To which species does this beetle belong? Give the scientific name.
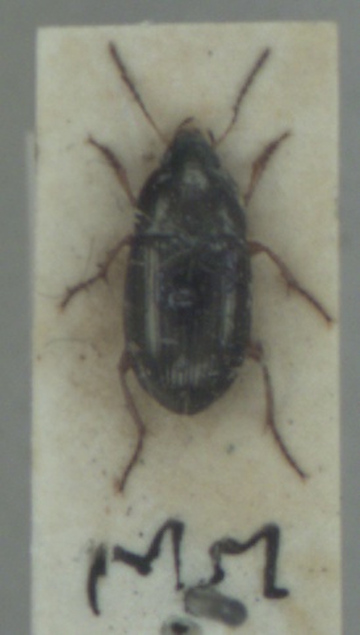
Amara familiaris
